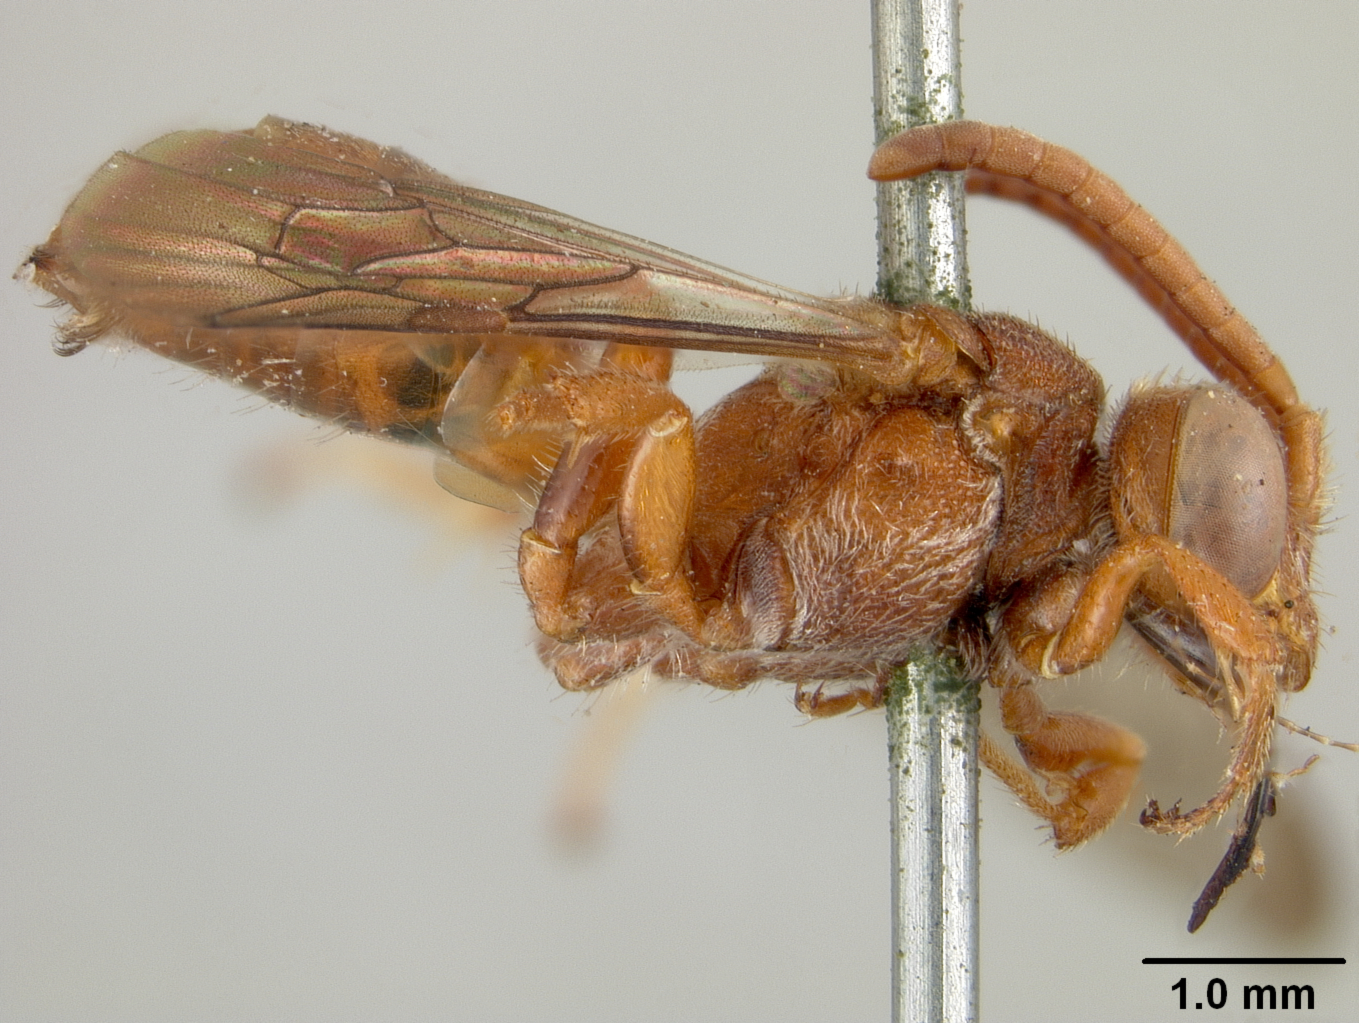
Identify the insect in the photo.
Nomada rhodosoma
